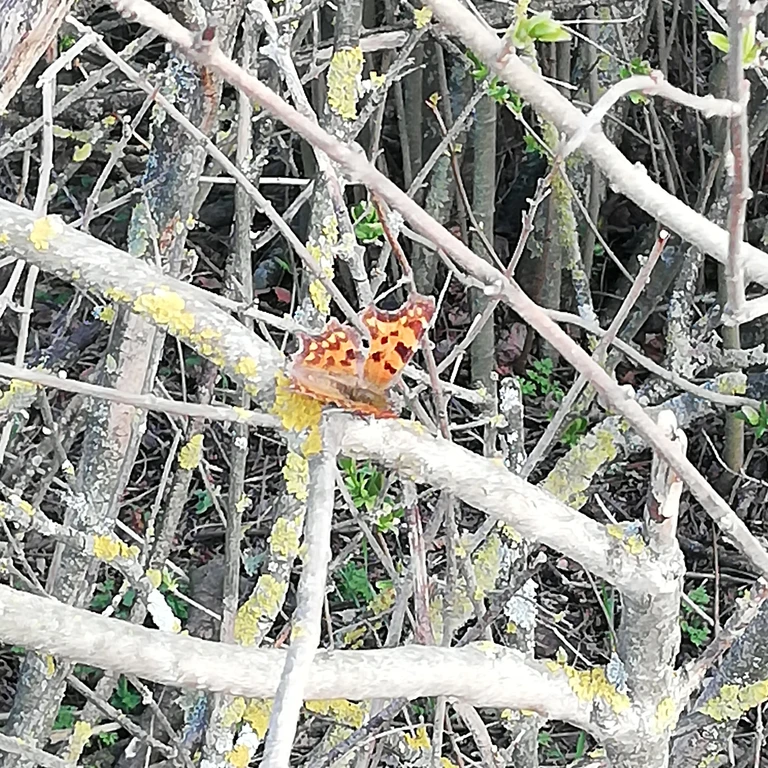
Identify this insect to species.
Polygonia c-album
